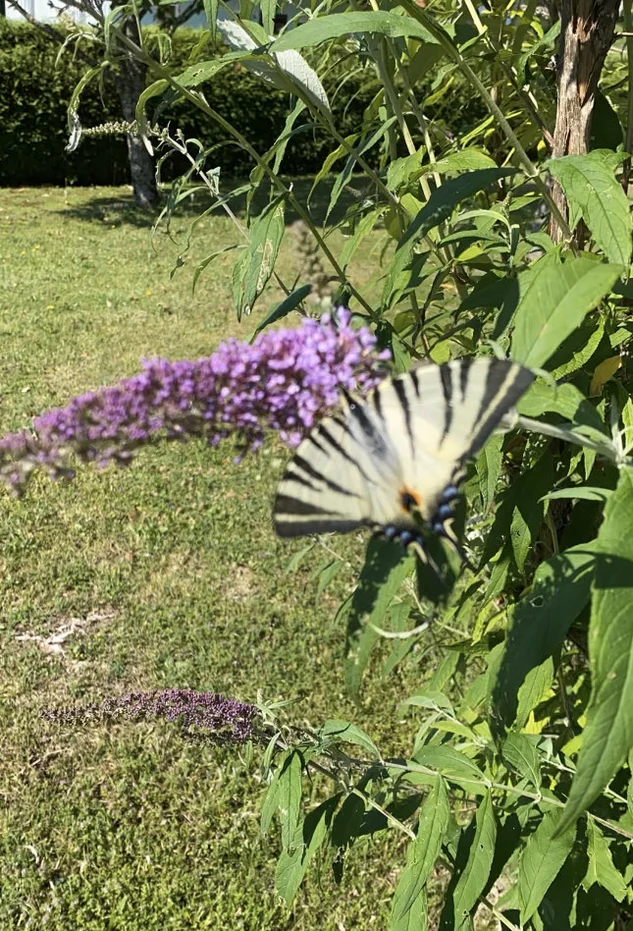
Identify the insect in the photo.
Iphiclides podalirius
